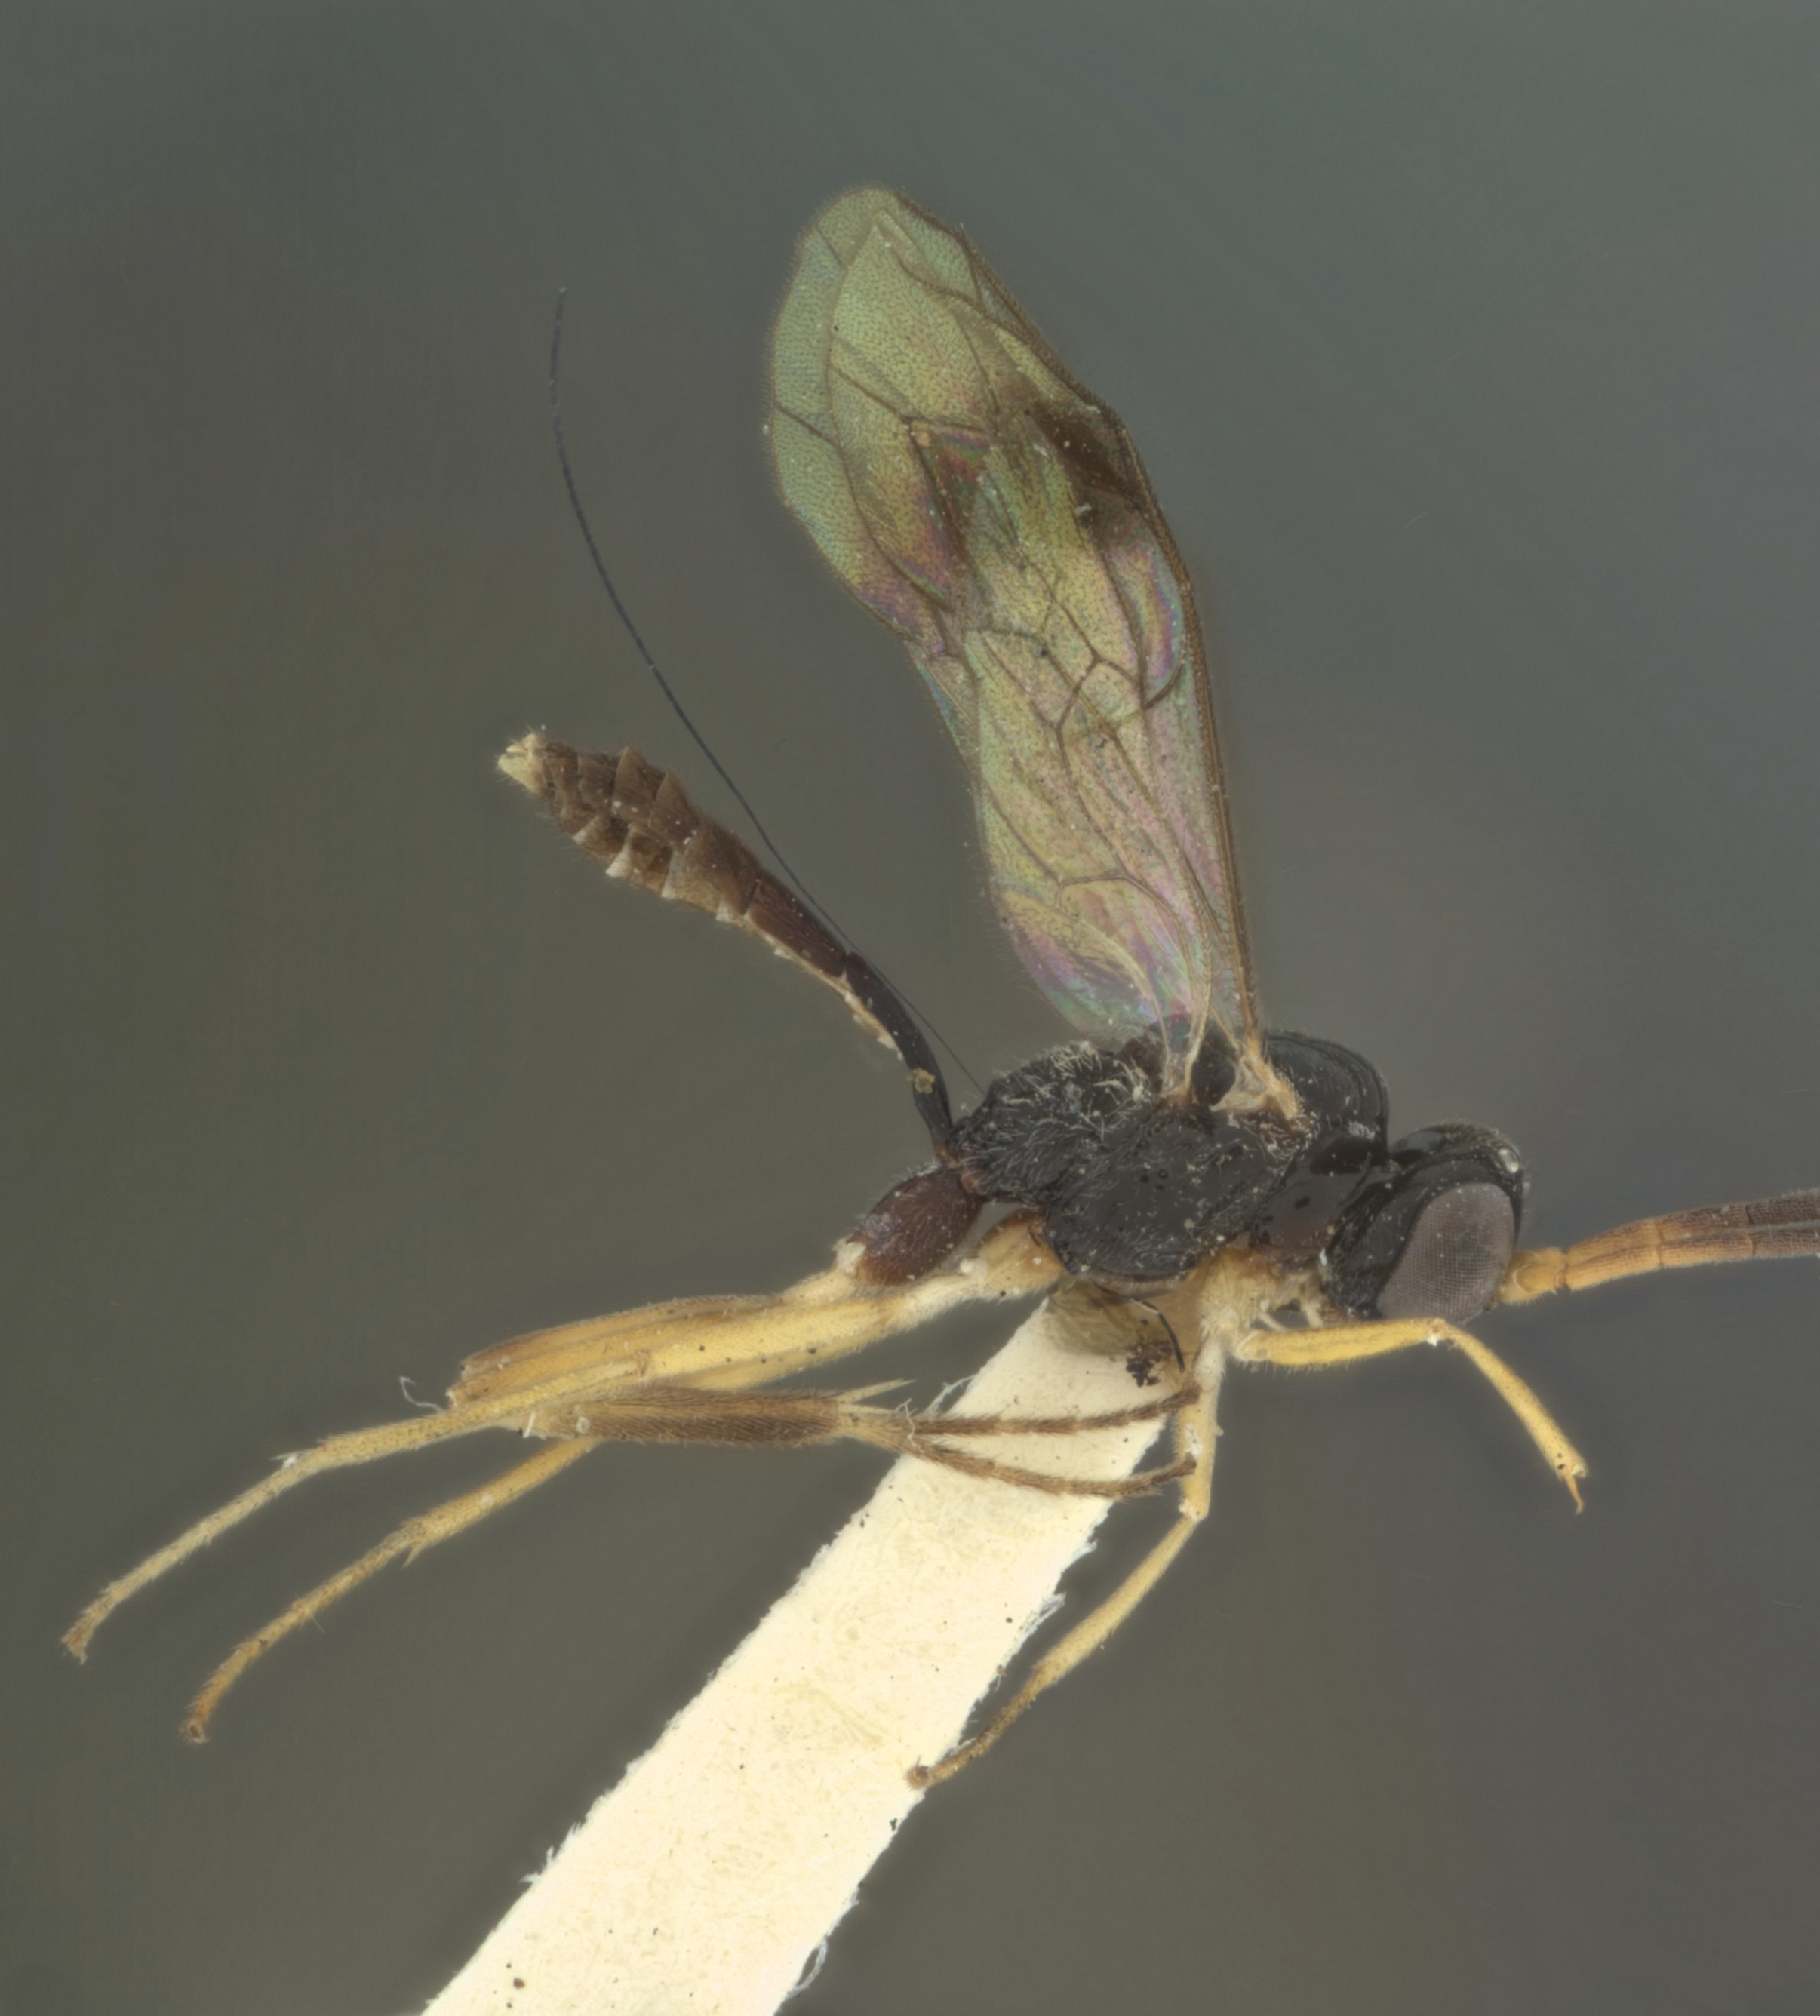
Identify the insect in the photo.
Paraphylax fasciatipennis
